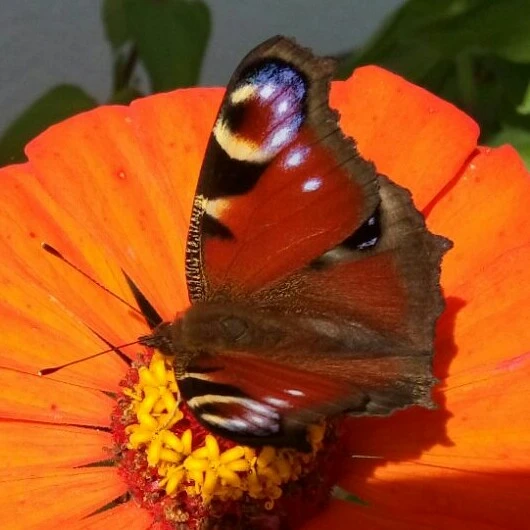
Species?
Aglais io
